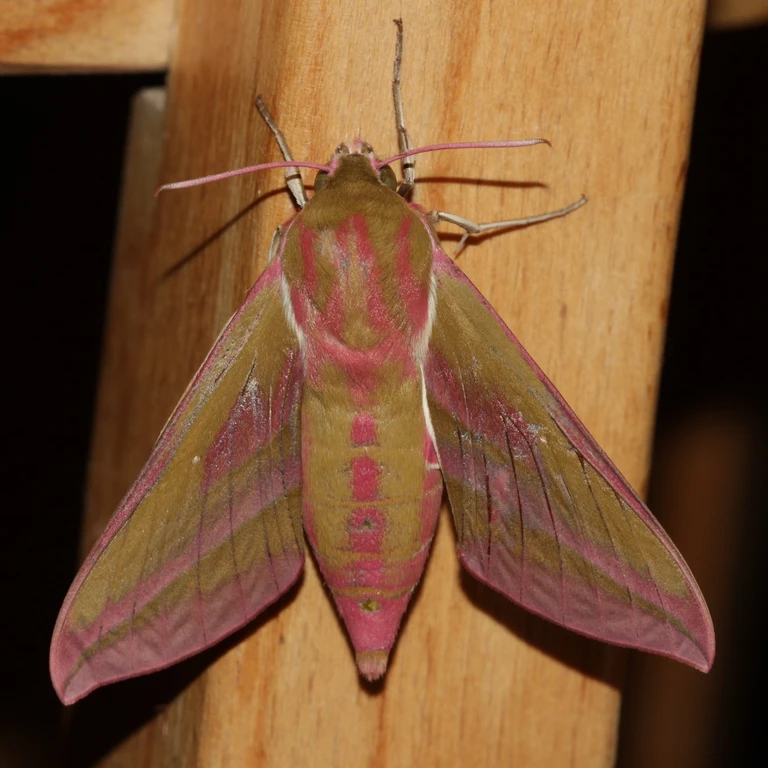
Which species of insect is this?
Deilephila elpenor
